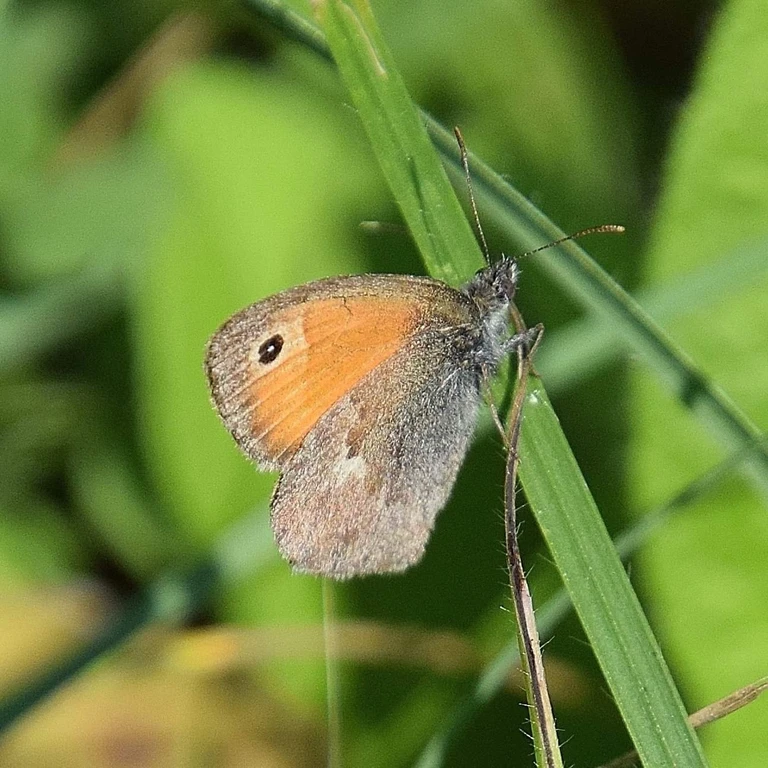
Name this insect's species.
Coenonympha pamphilus
